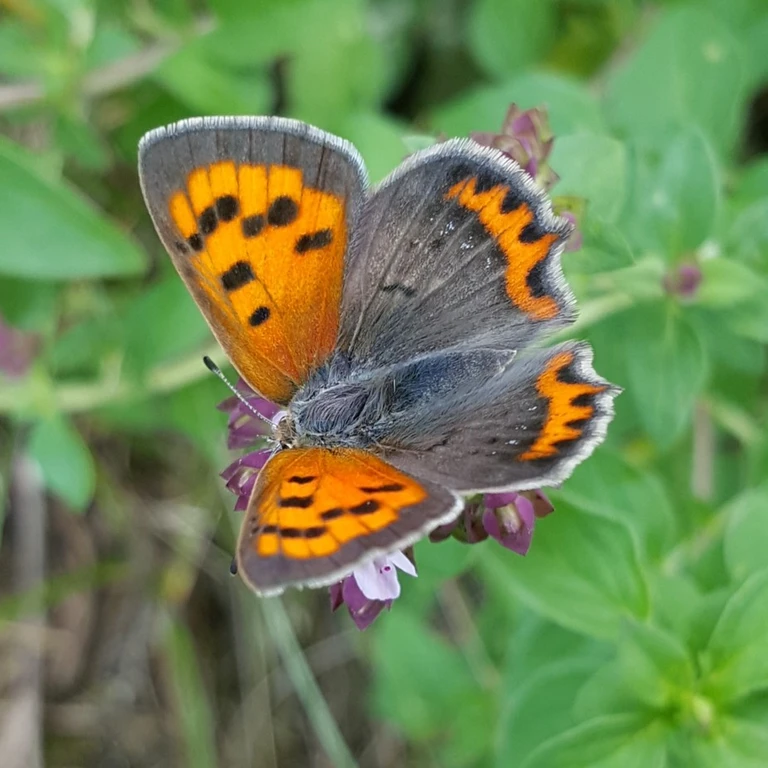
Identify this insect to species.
Lycaena phlaeas
